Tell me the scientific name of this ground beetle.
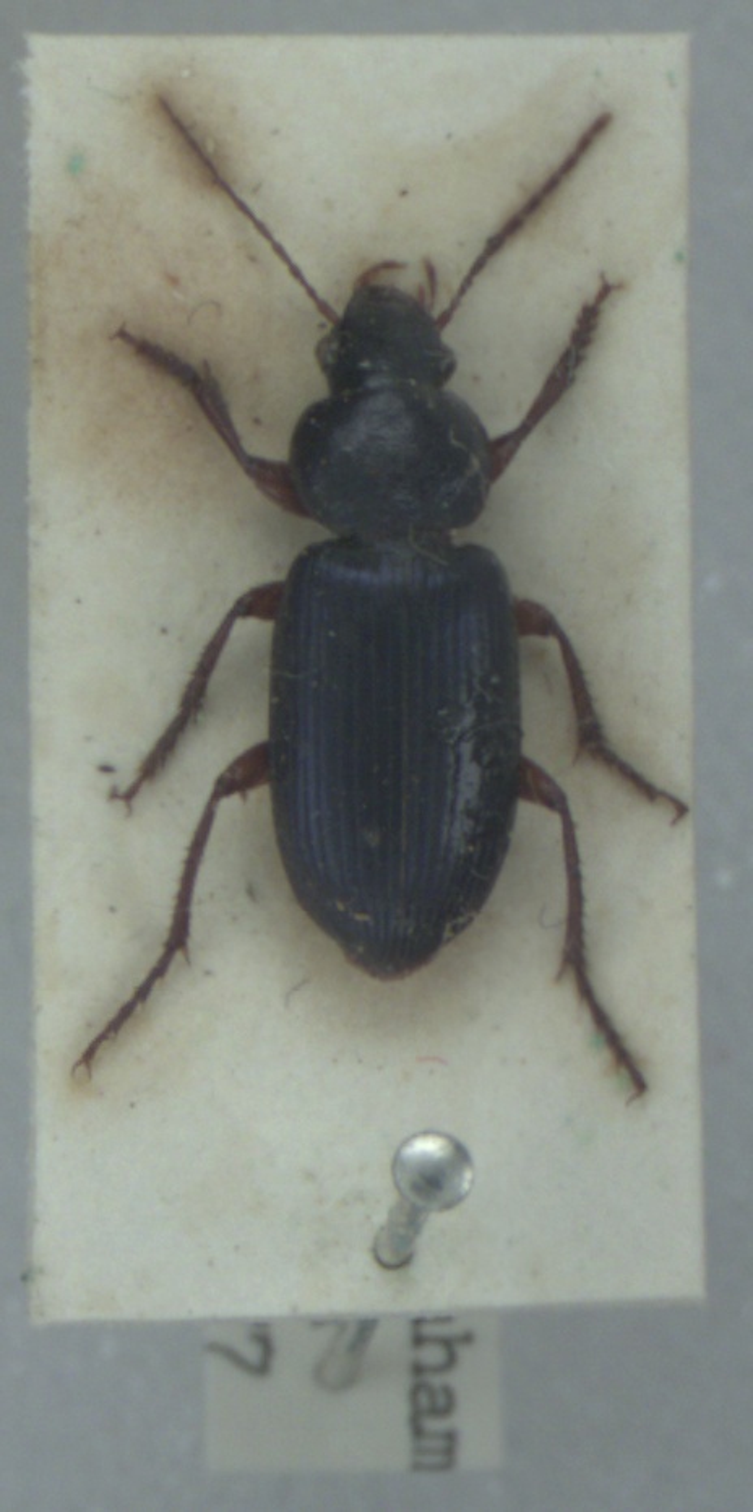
Ophonus ardosiacus
